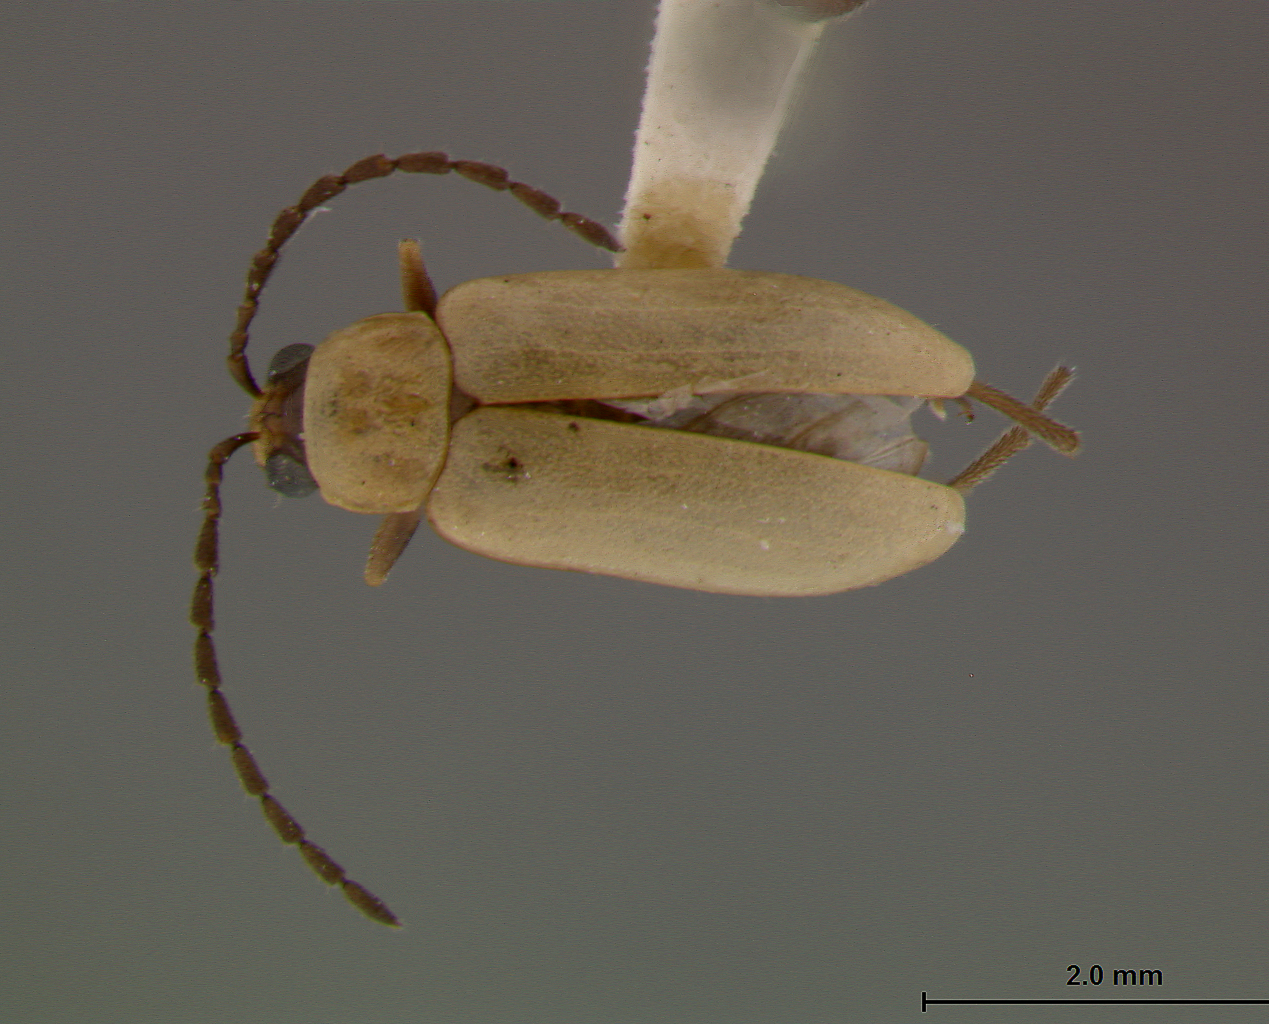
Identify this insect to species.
Luperodes popenoei
